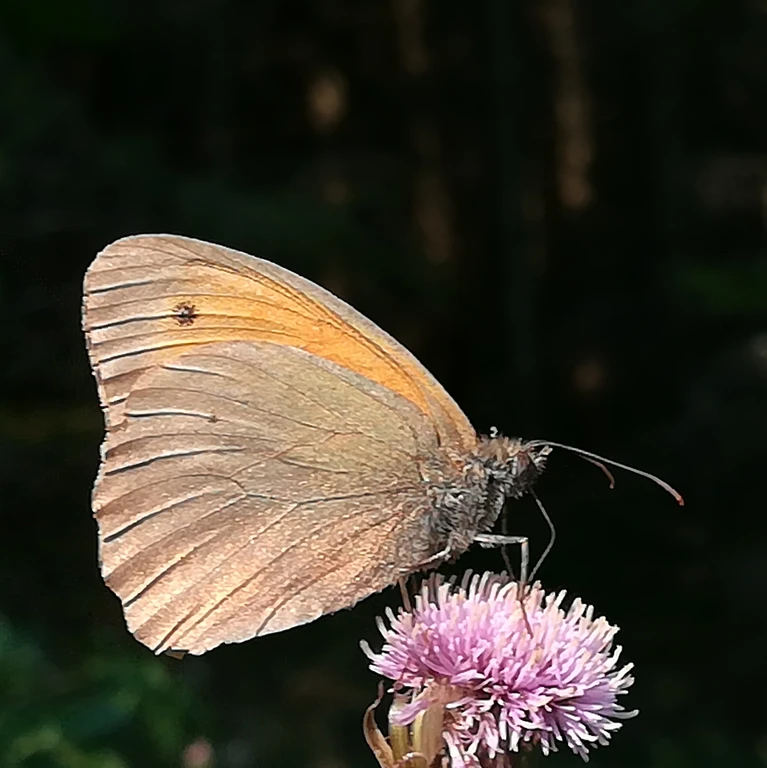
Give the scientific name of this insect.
Maniola jurtina
